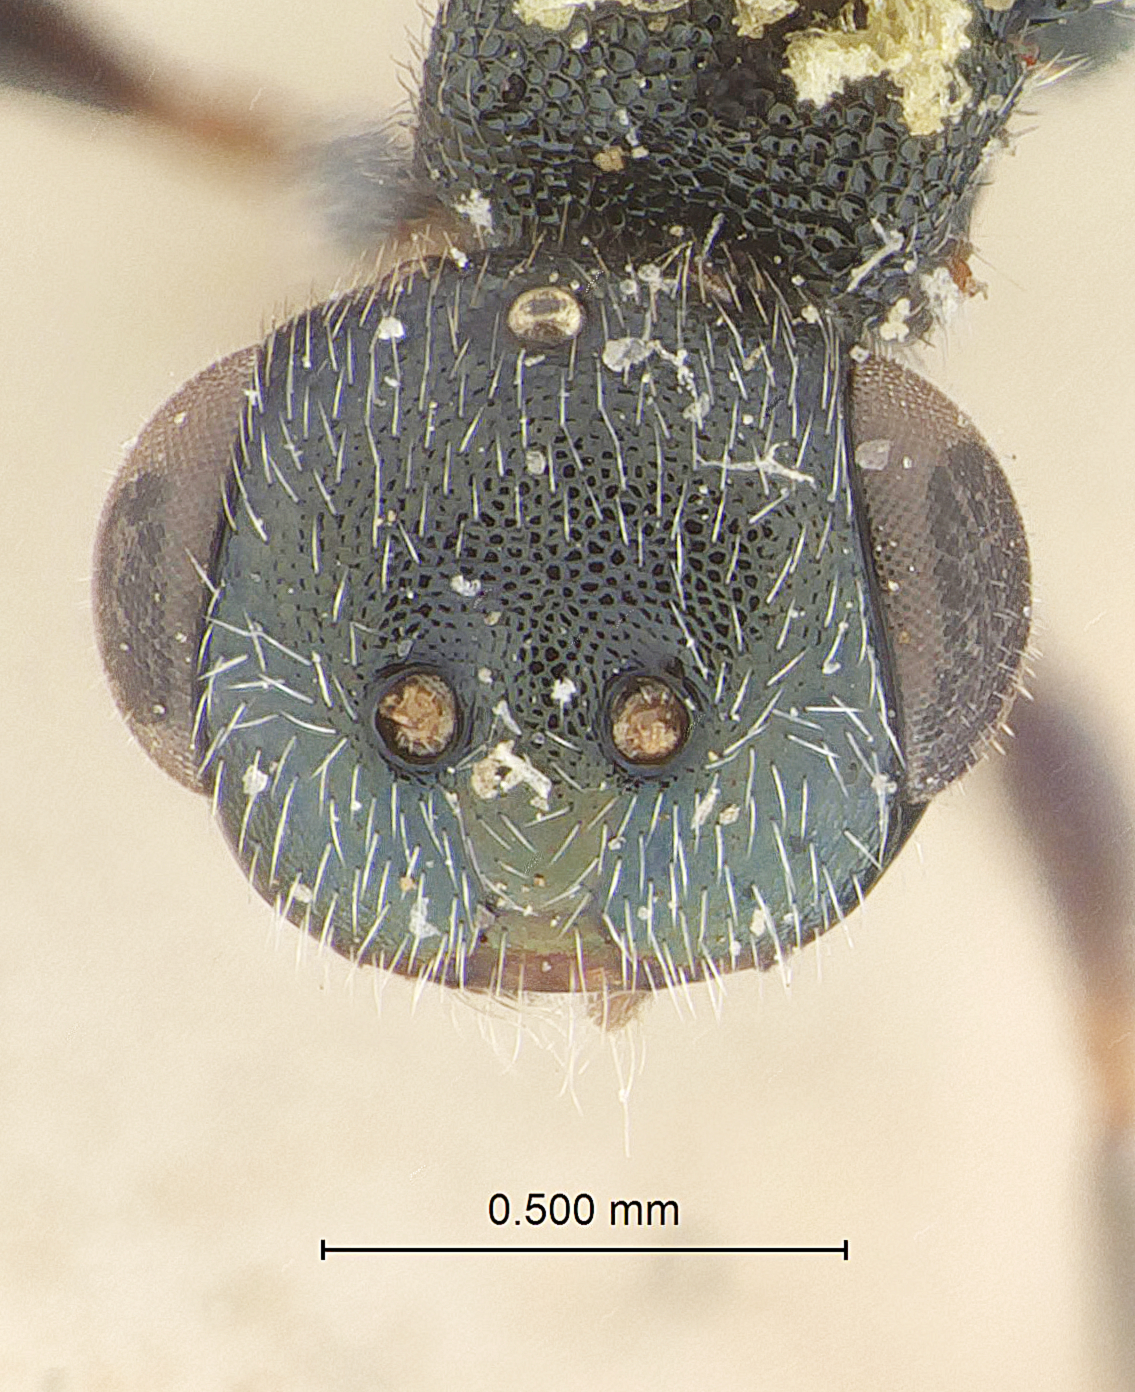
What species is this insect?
Chalcedectus indicus
